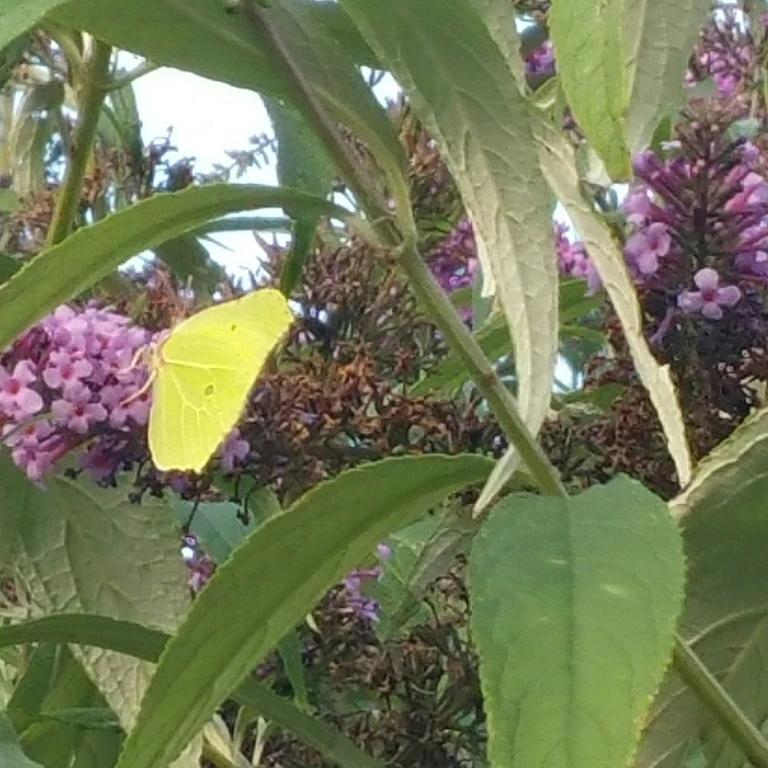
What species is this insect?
Gonepteryx rhamni
